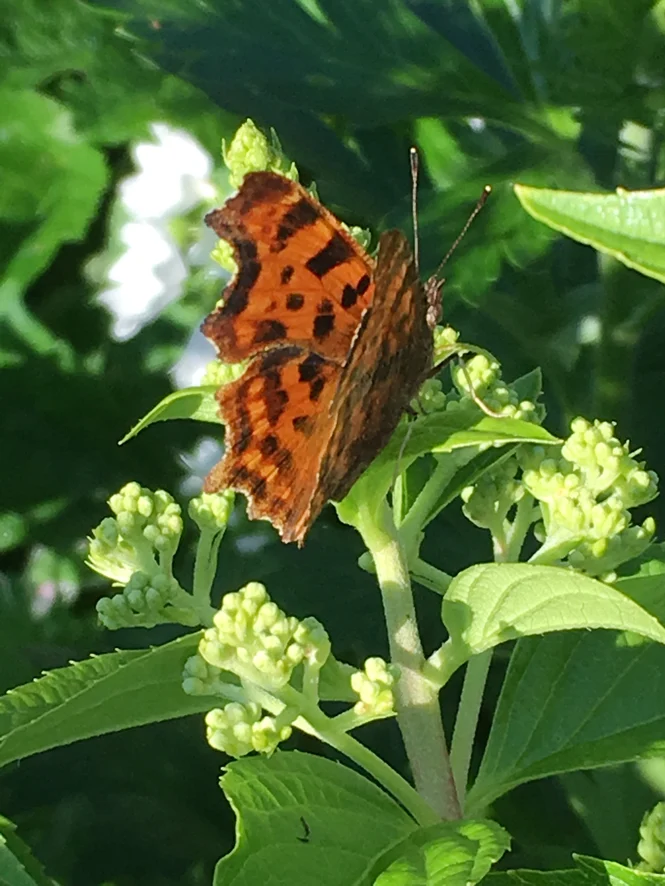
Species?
Polygonia c-album
